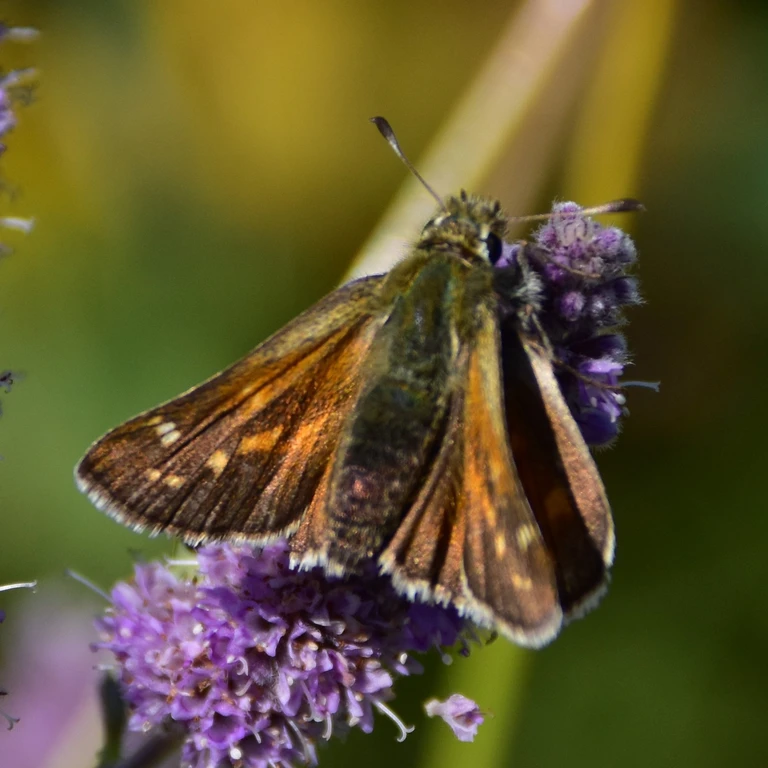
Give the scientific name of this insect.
Hesperia comma
